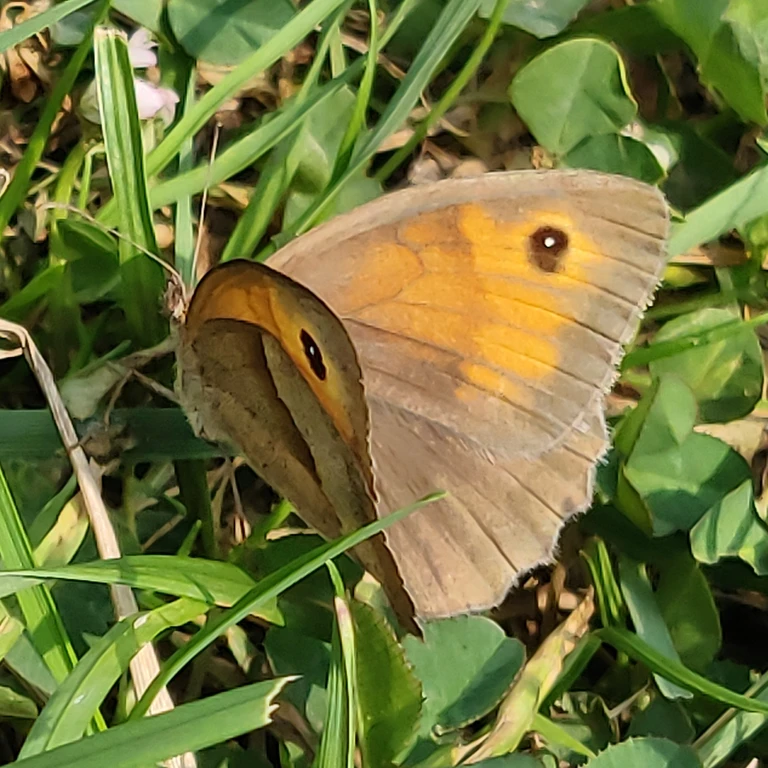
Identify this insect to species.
Maniola jurtina
